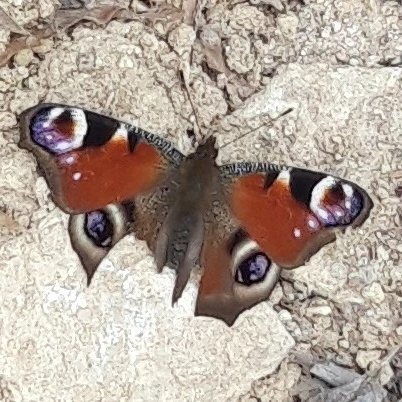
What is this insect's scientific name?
Aglais io
